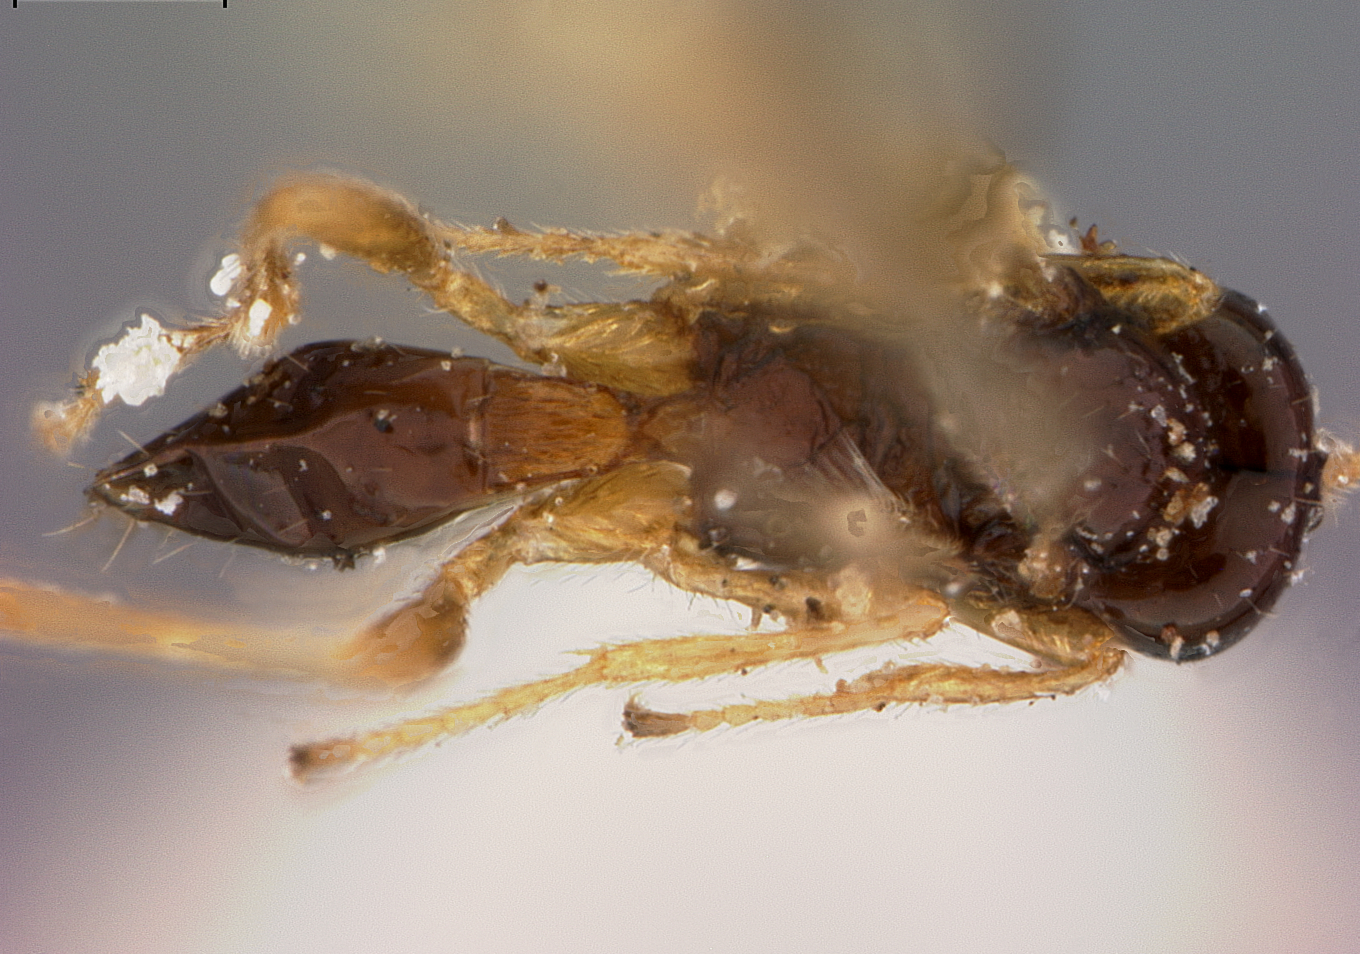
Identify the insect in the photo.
Synaldis painteri
